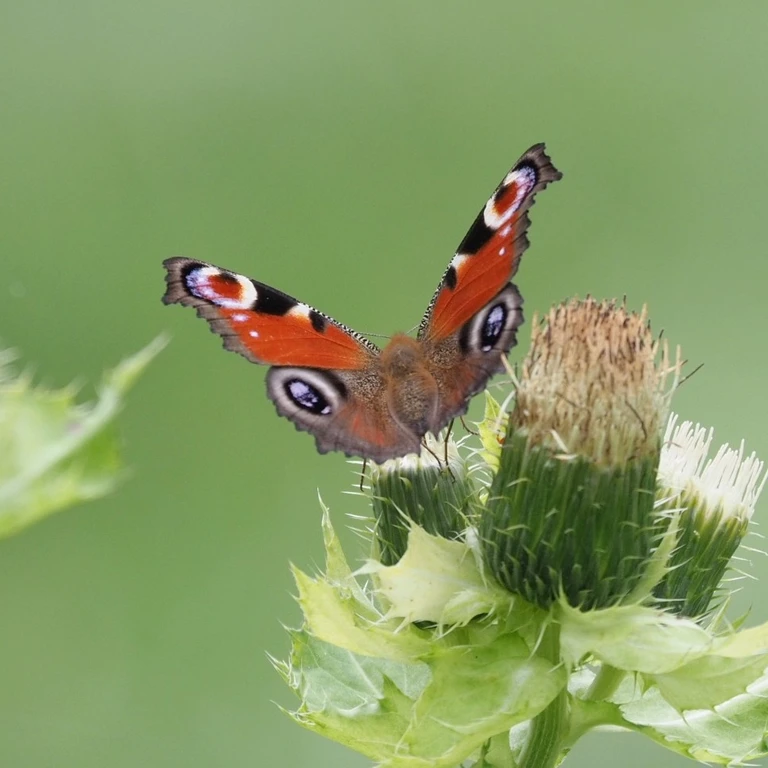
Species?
Aglais io
